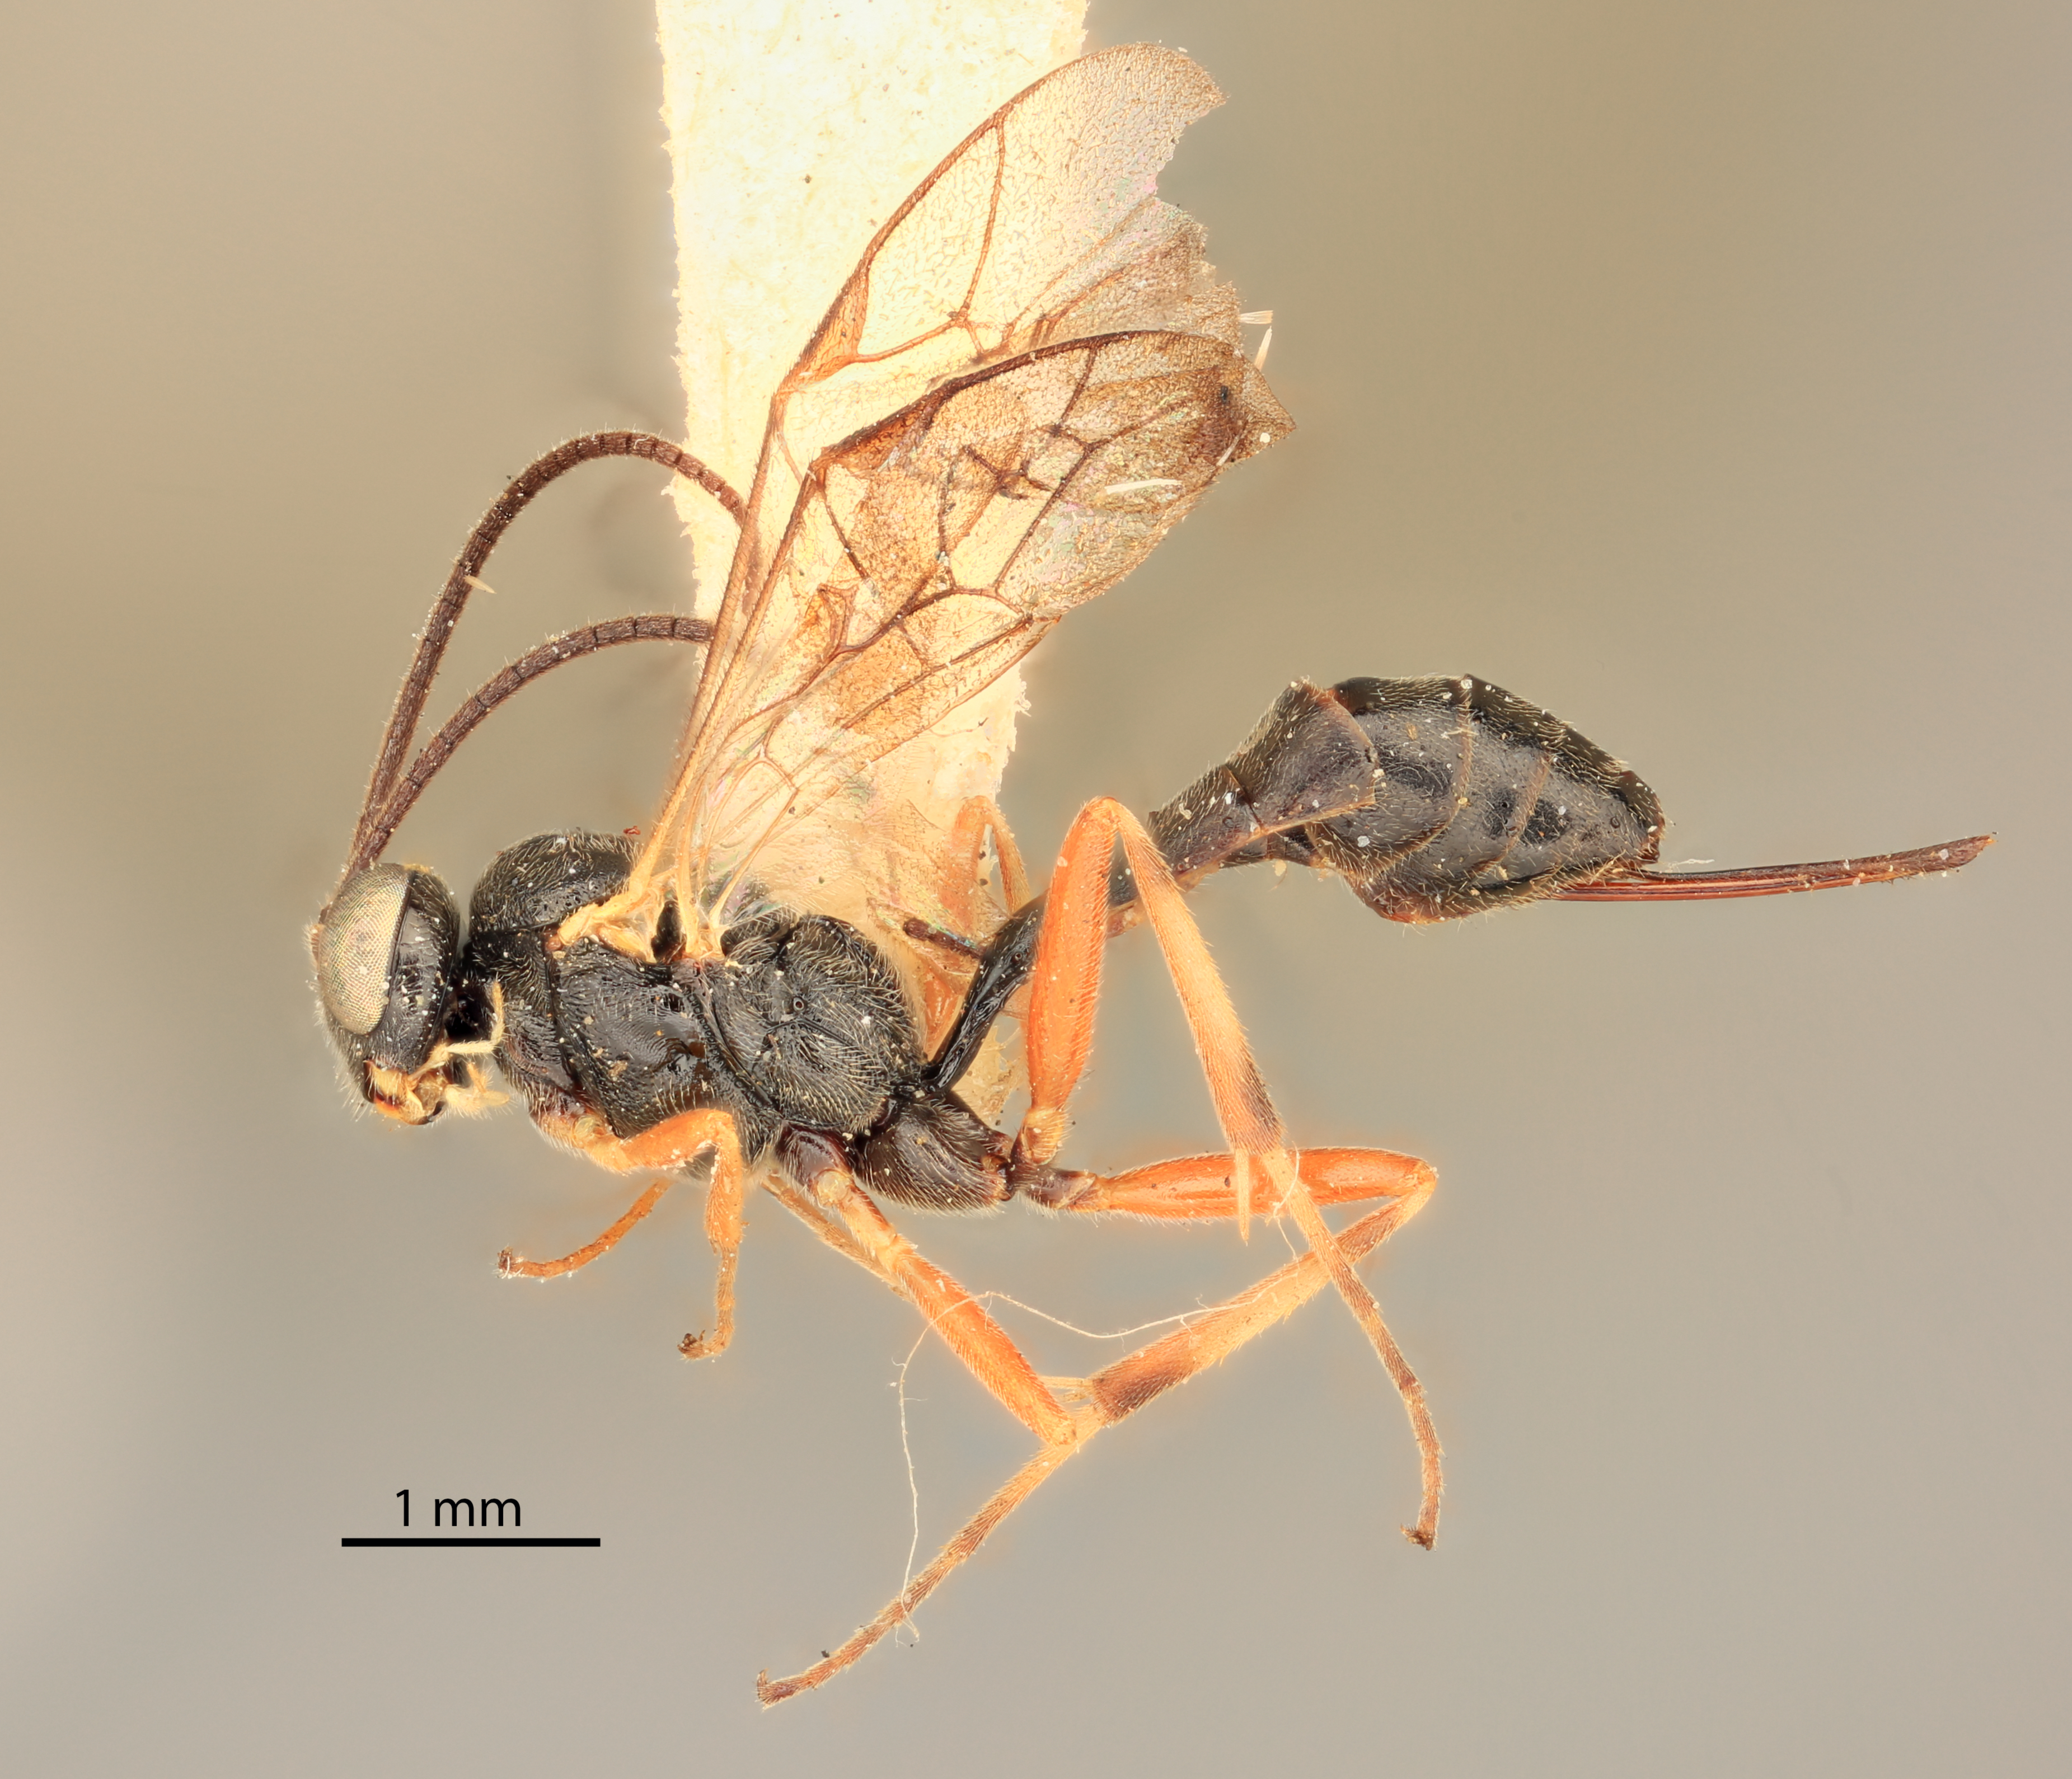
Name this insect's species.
Campoplex parviformis
